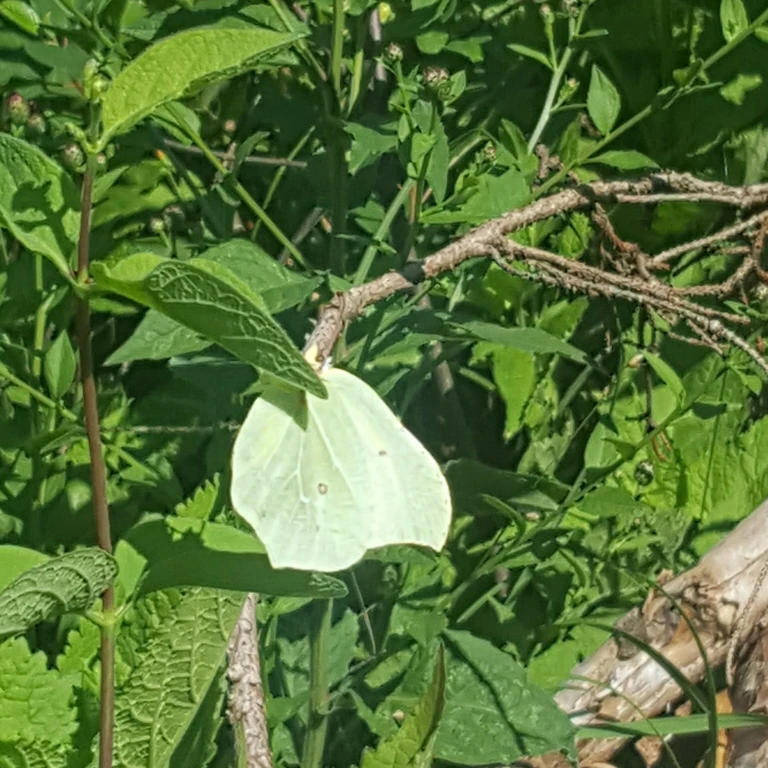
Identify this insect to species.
Gonepteryx rhamni
